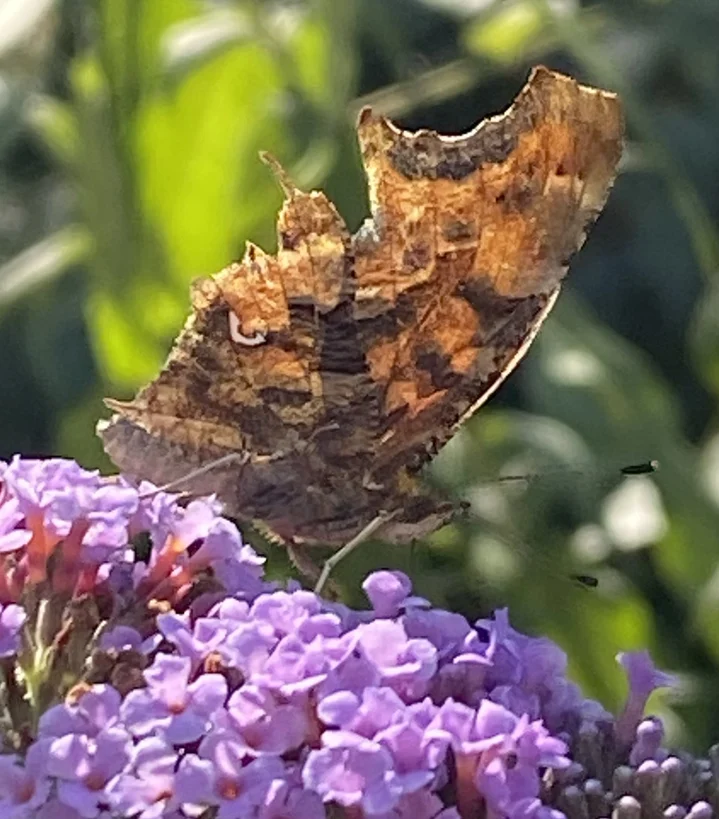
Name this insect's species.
Polygonia c-album
